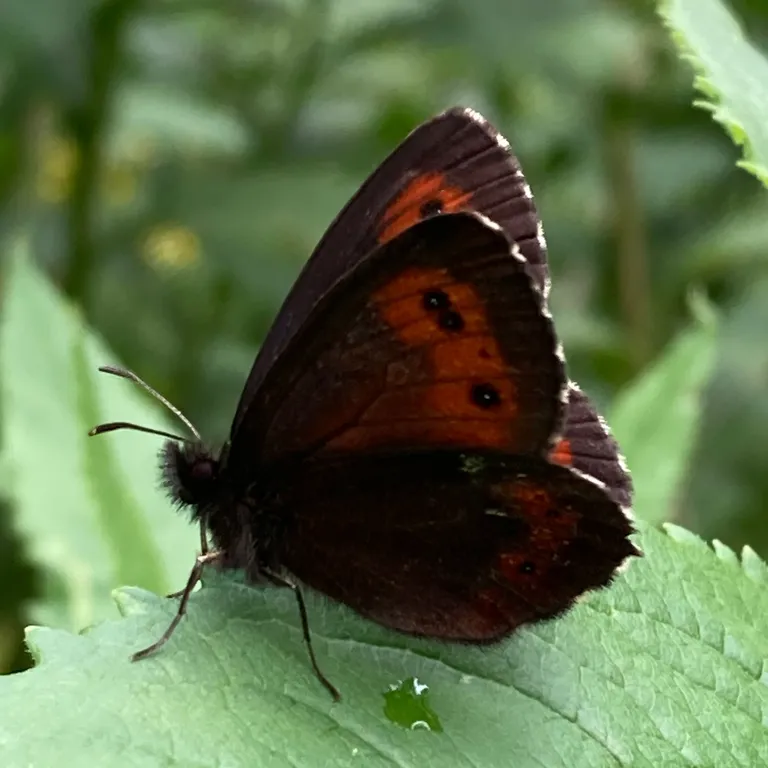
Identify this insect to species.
Erebia euryale
